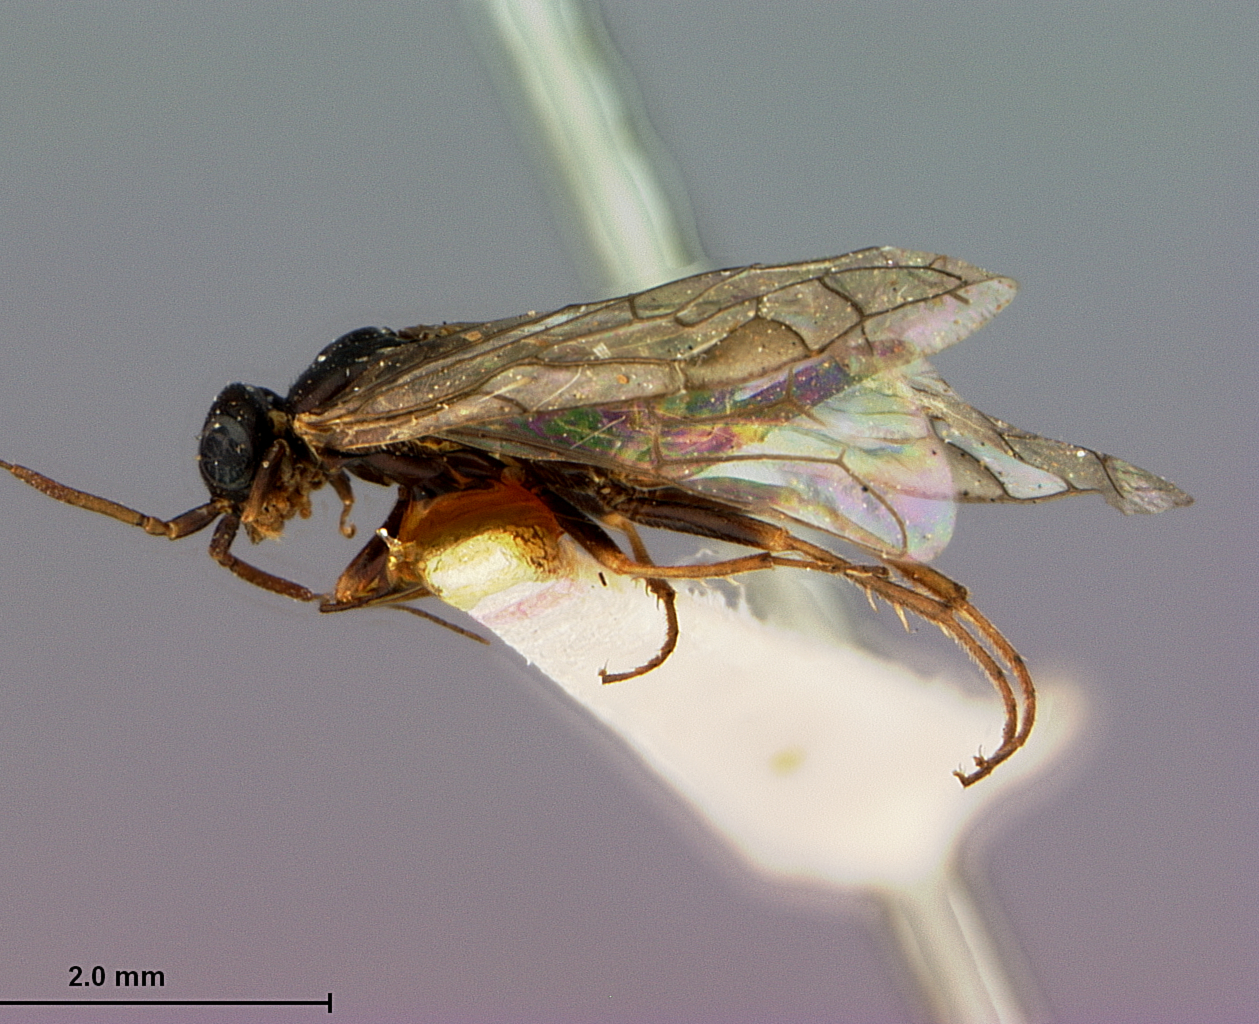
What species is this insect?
Xyela salicis
